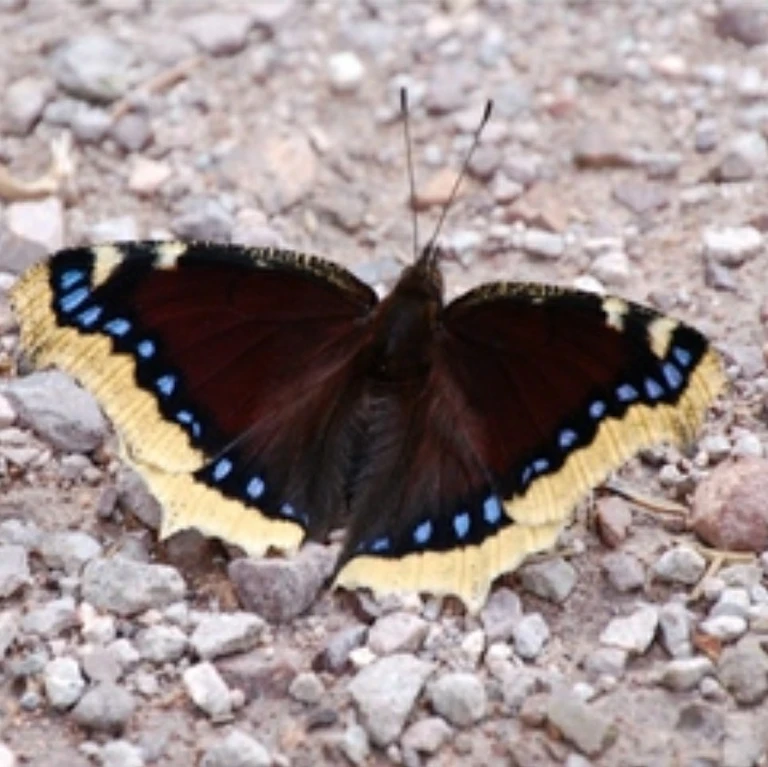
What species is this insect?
Nymphalis antiopa
